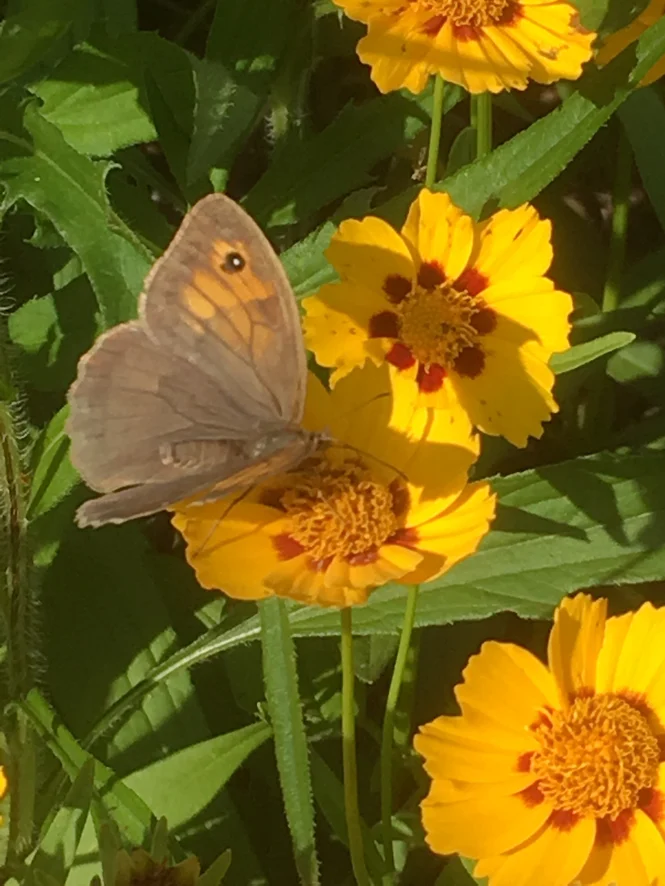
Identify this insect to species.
Maniola jurtina
